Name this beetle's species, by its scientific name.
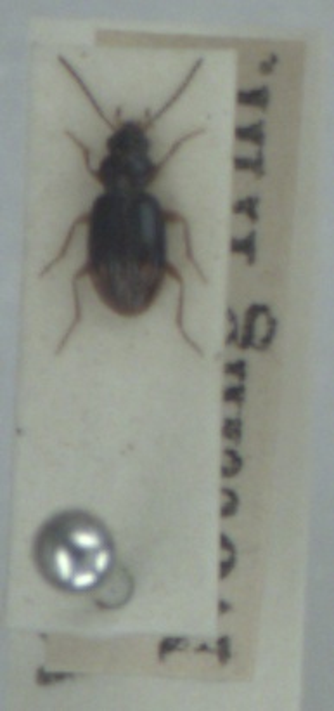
Bembidion assimile
